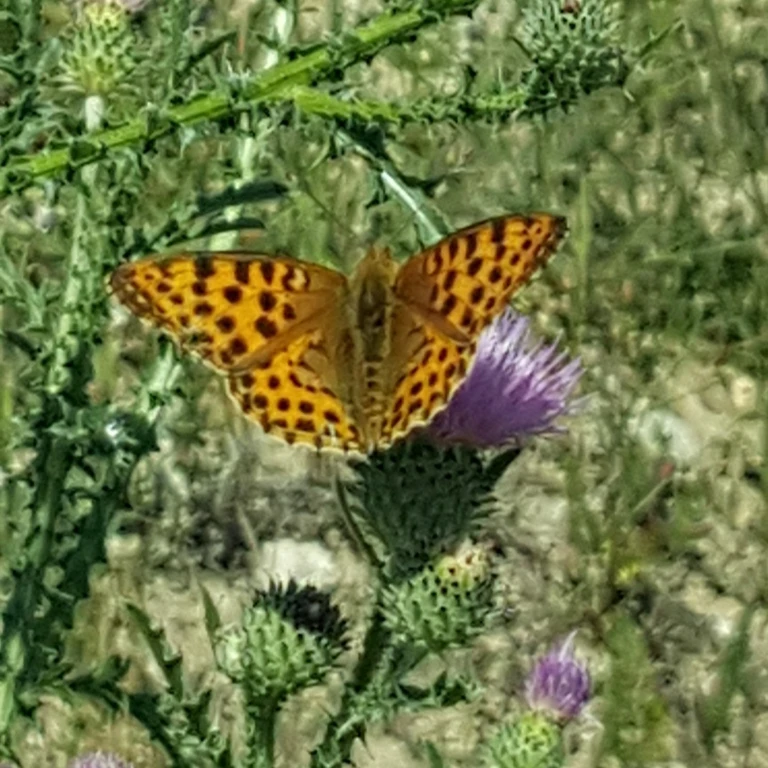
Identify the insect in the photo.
Issoria lathonia
